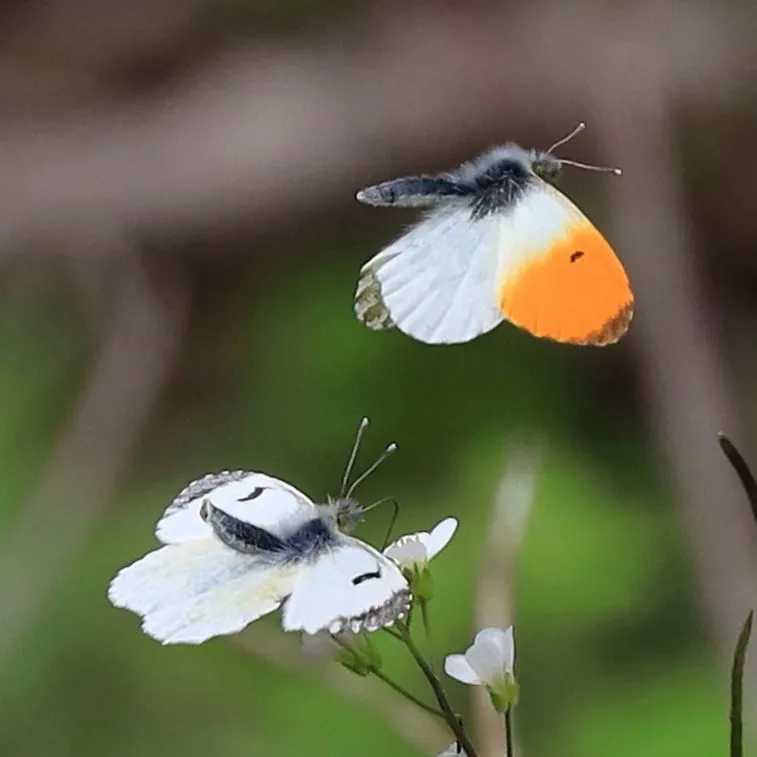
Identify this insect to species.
Anthocharis cardamines
